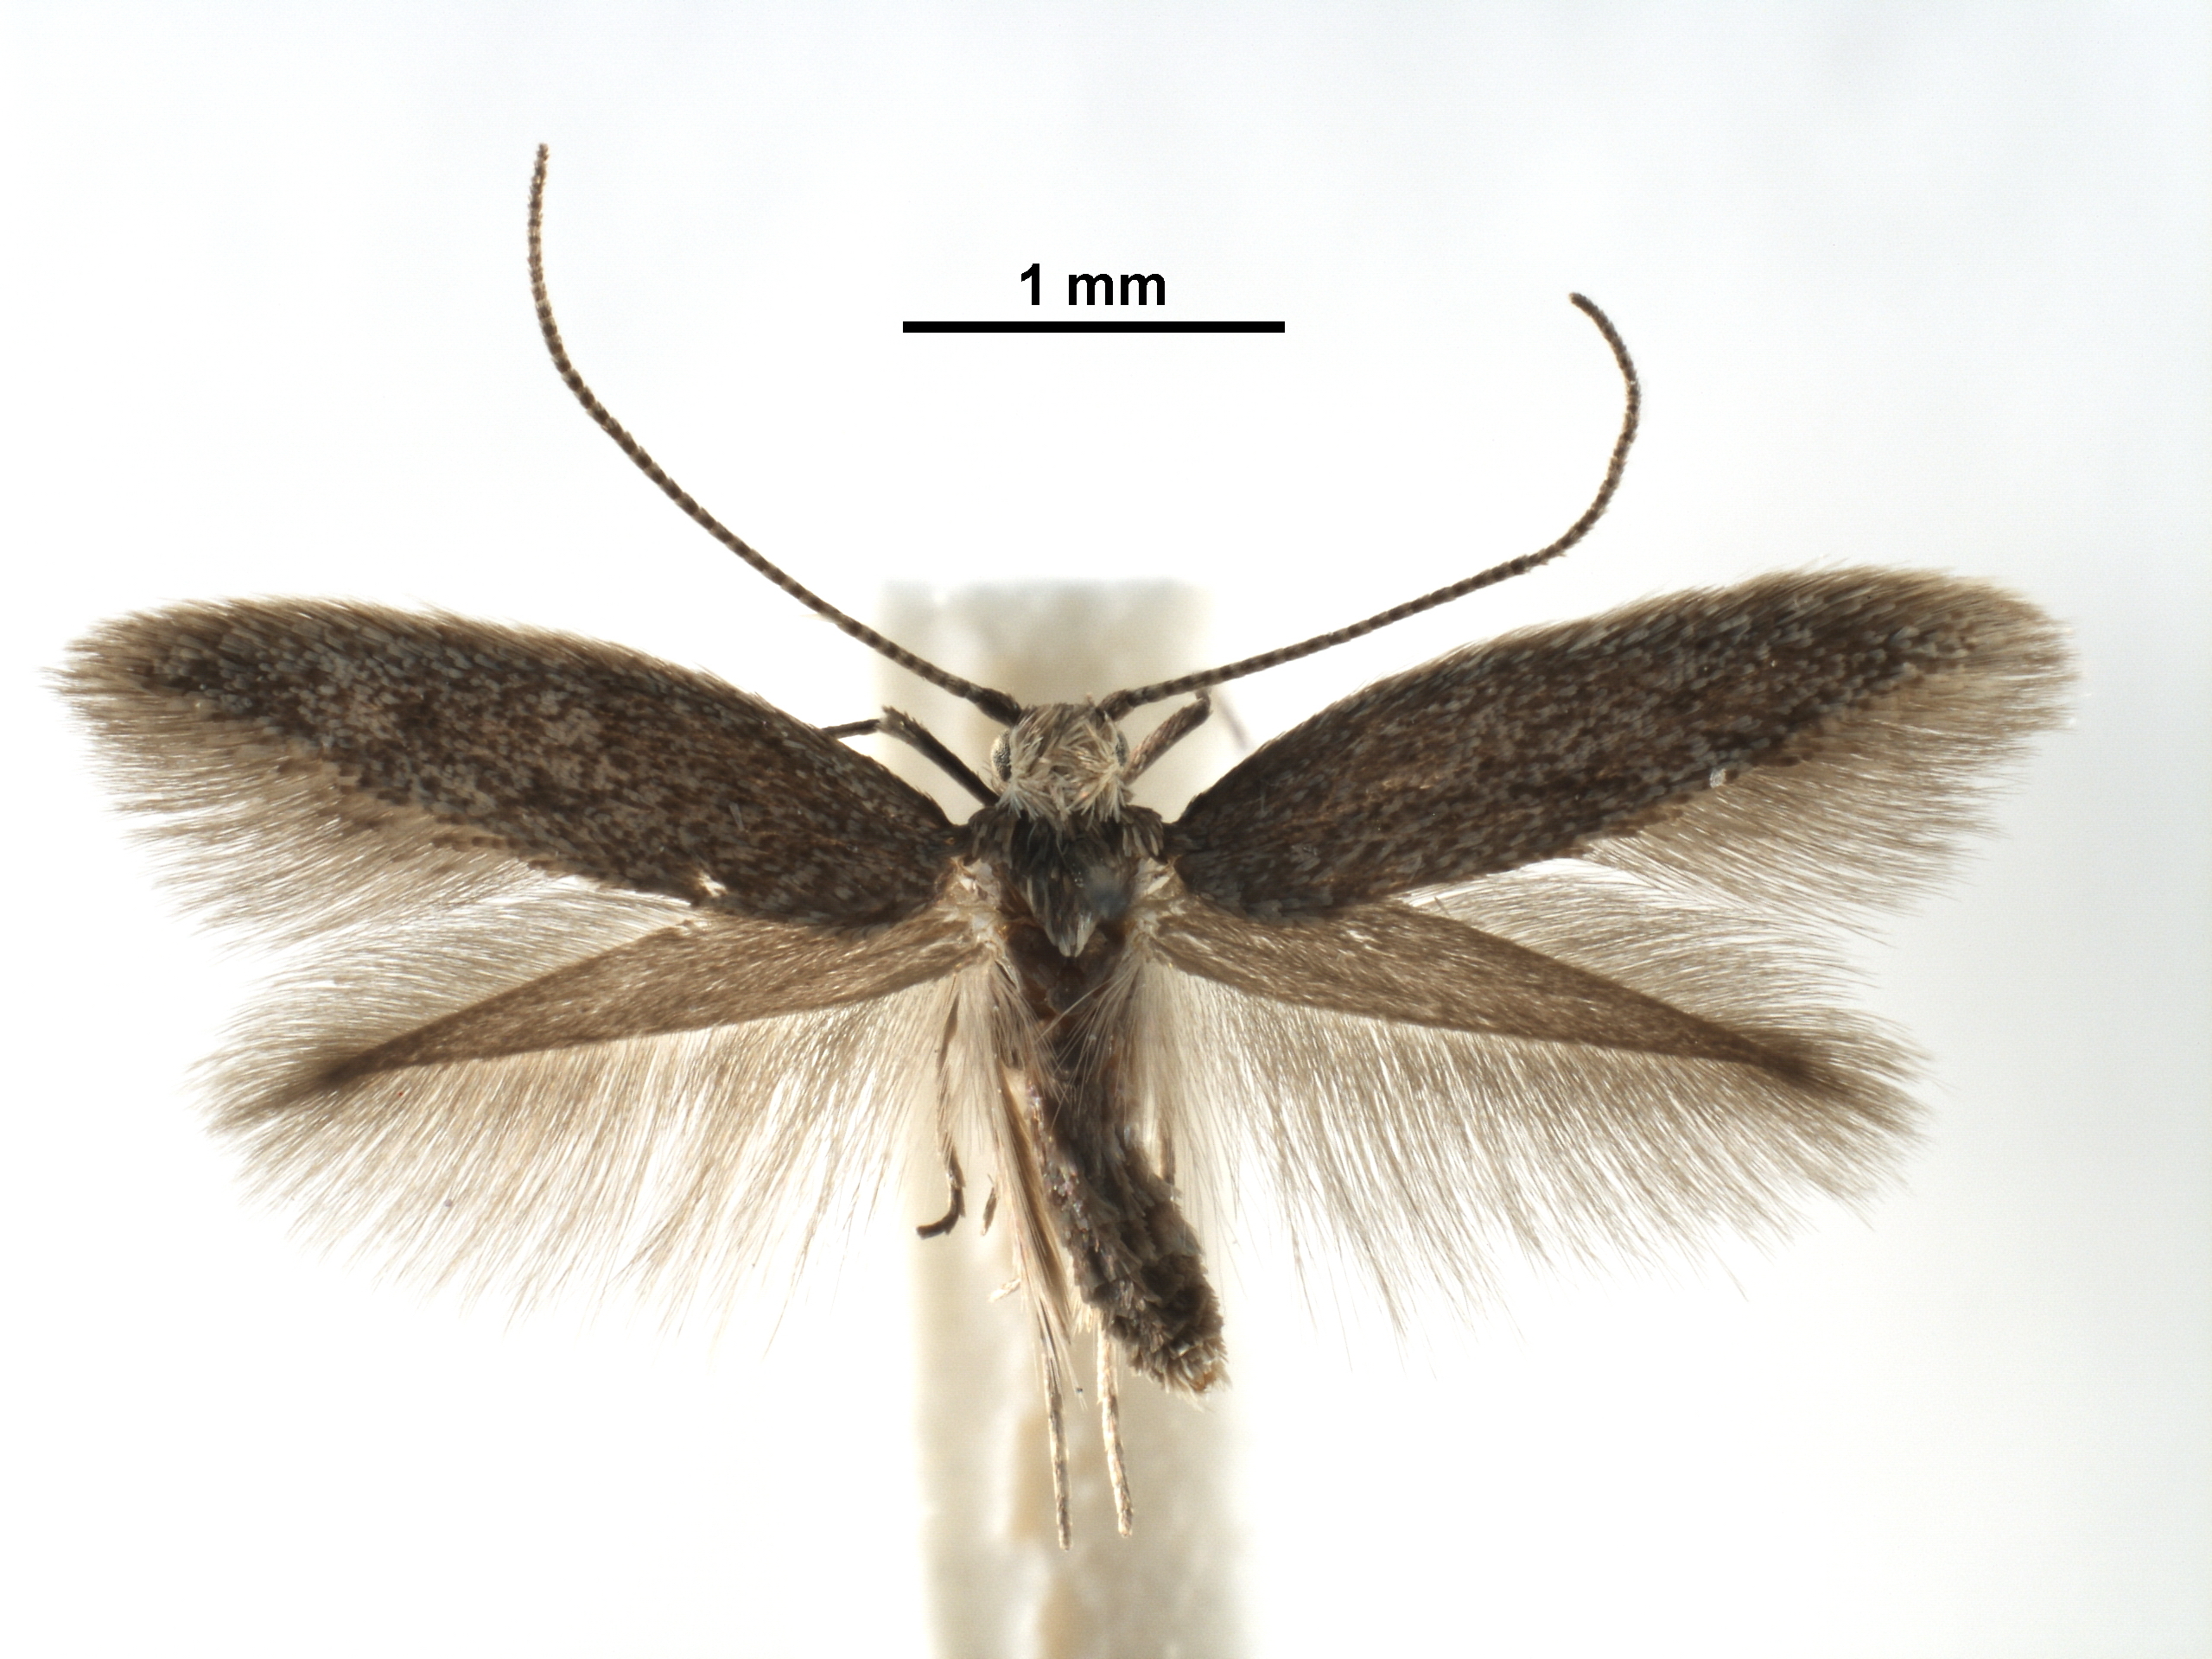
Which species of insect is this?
Phyllonorycter cistifoliella
